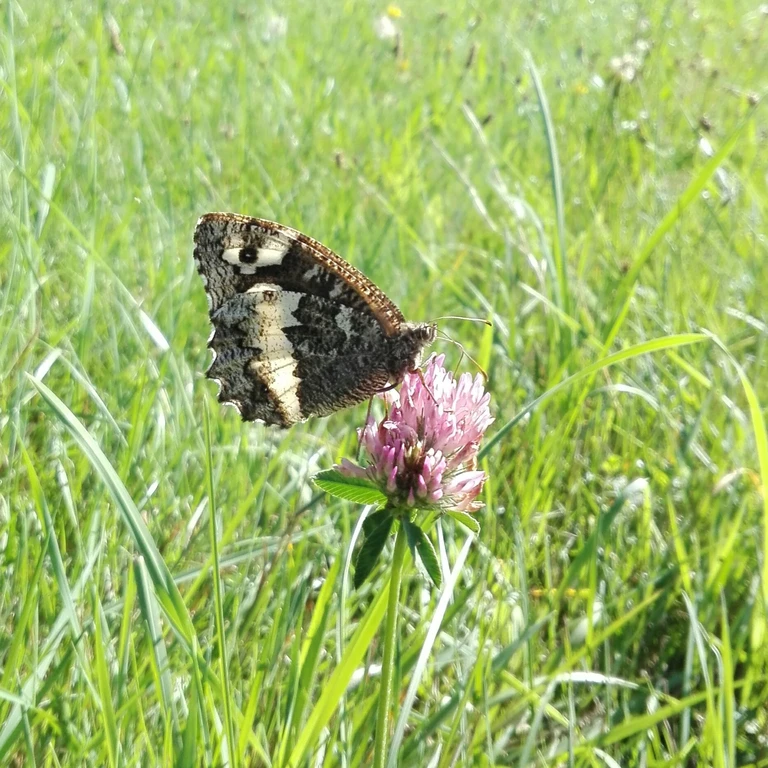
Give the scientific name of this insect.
Brintesia circe
